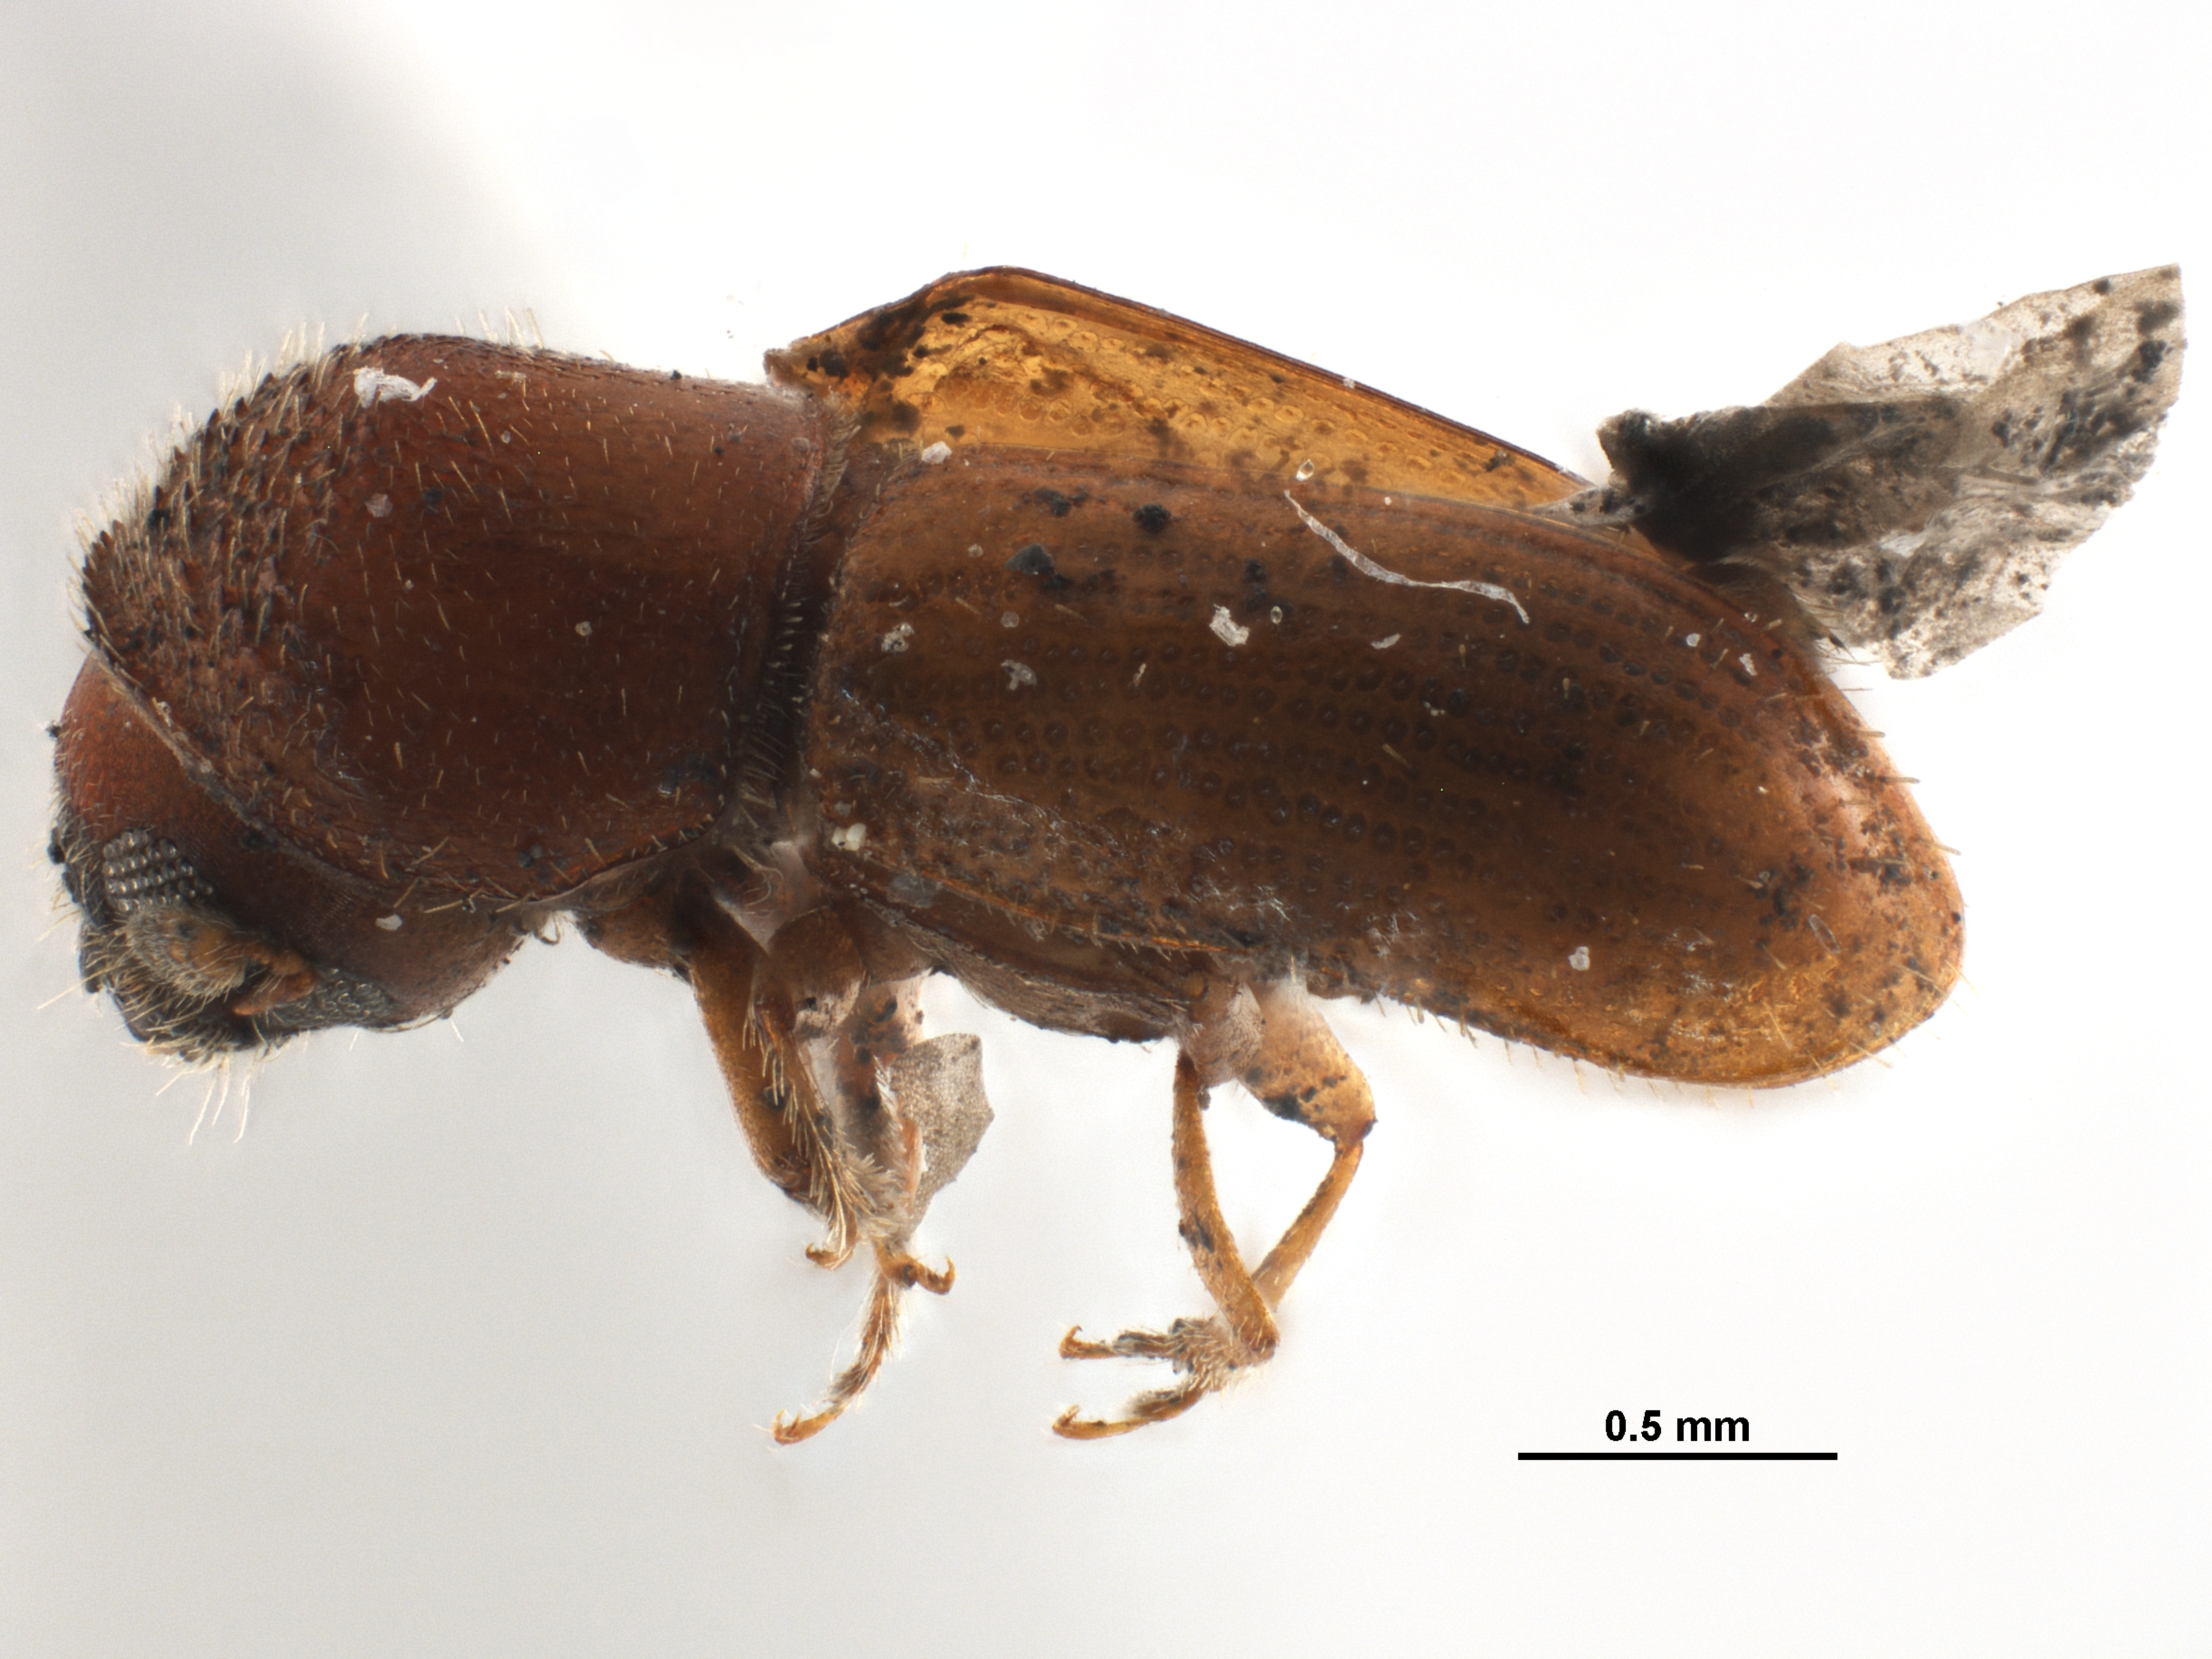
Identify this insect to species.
Cryptocarenus diadematus
